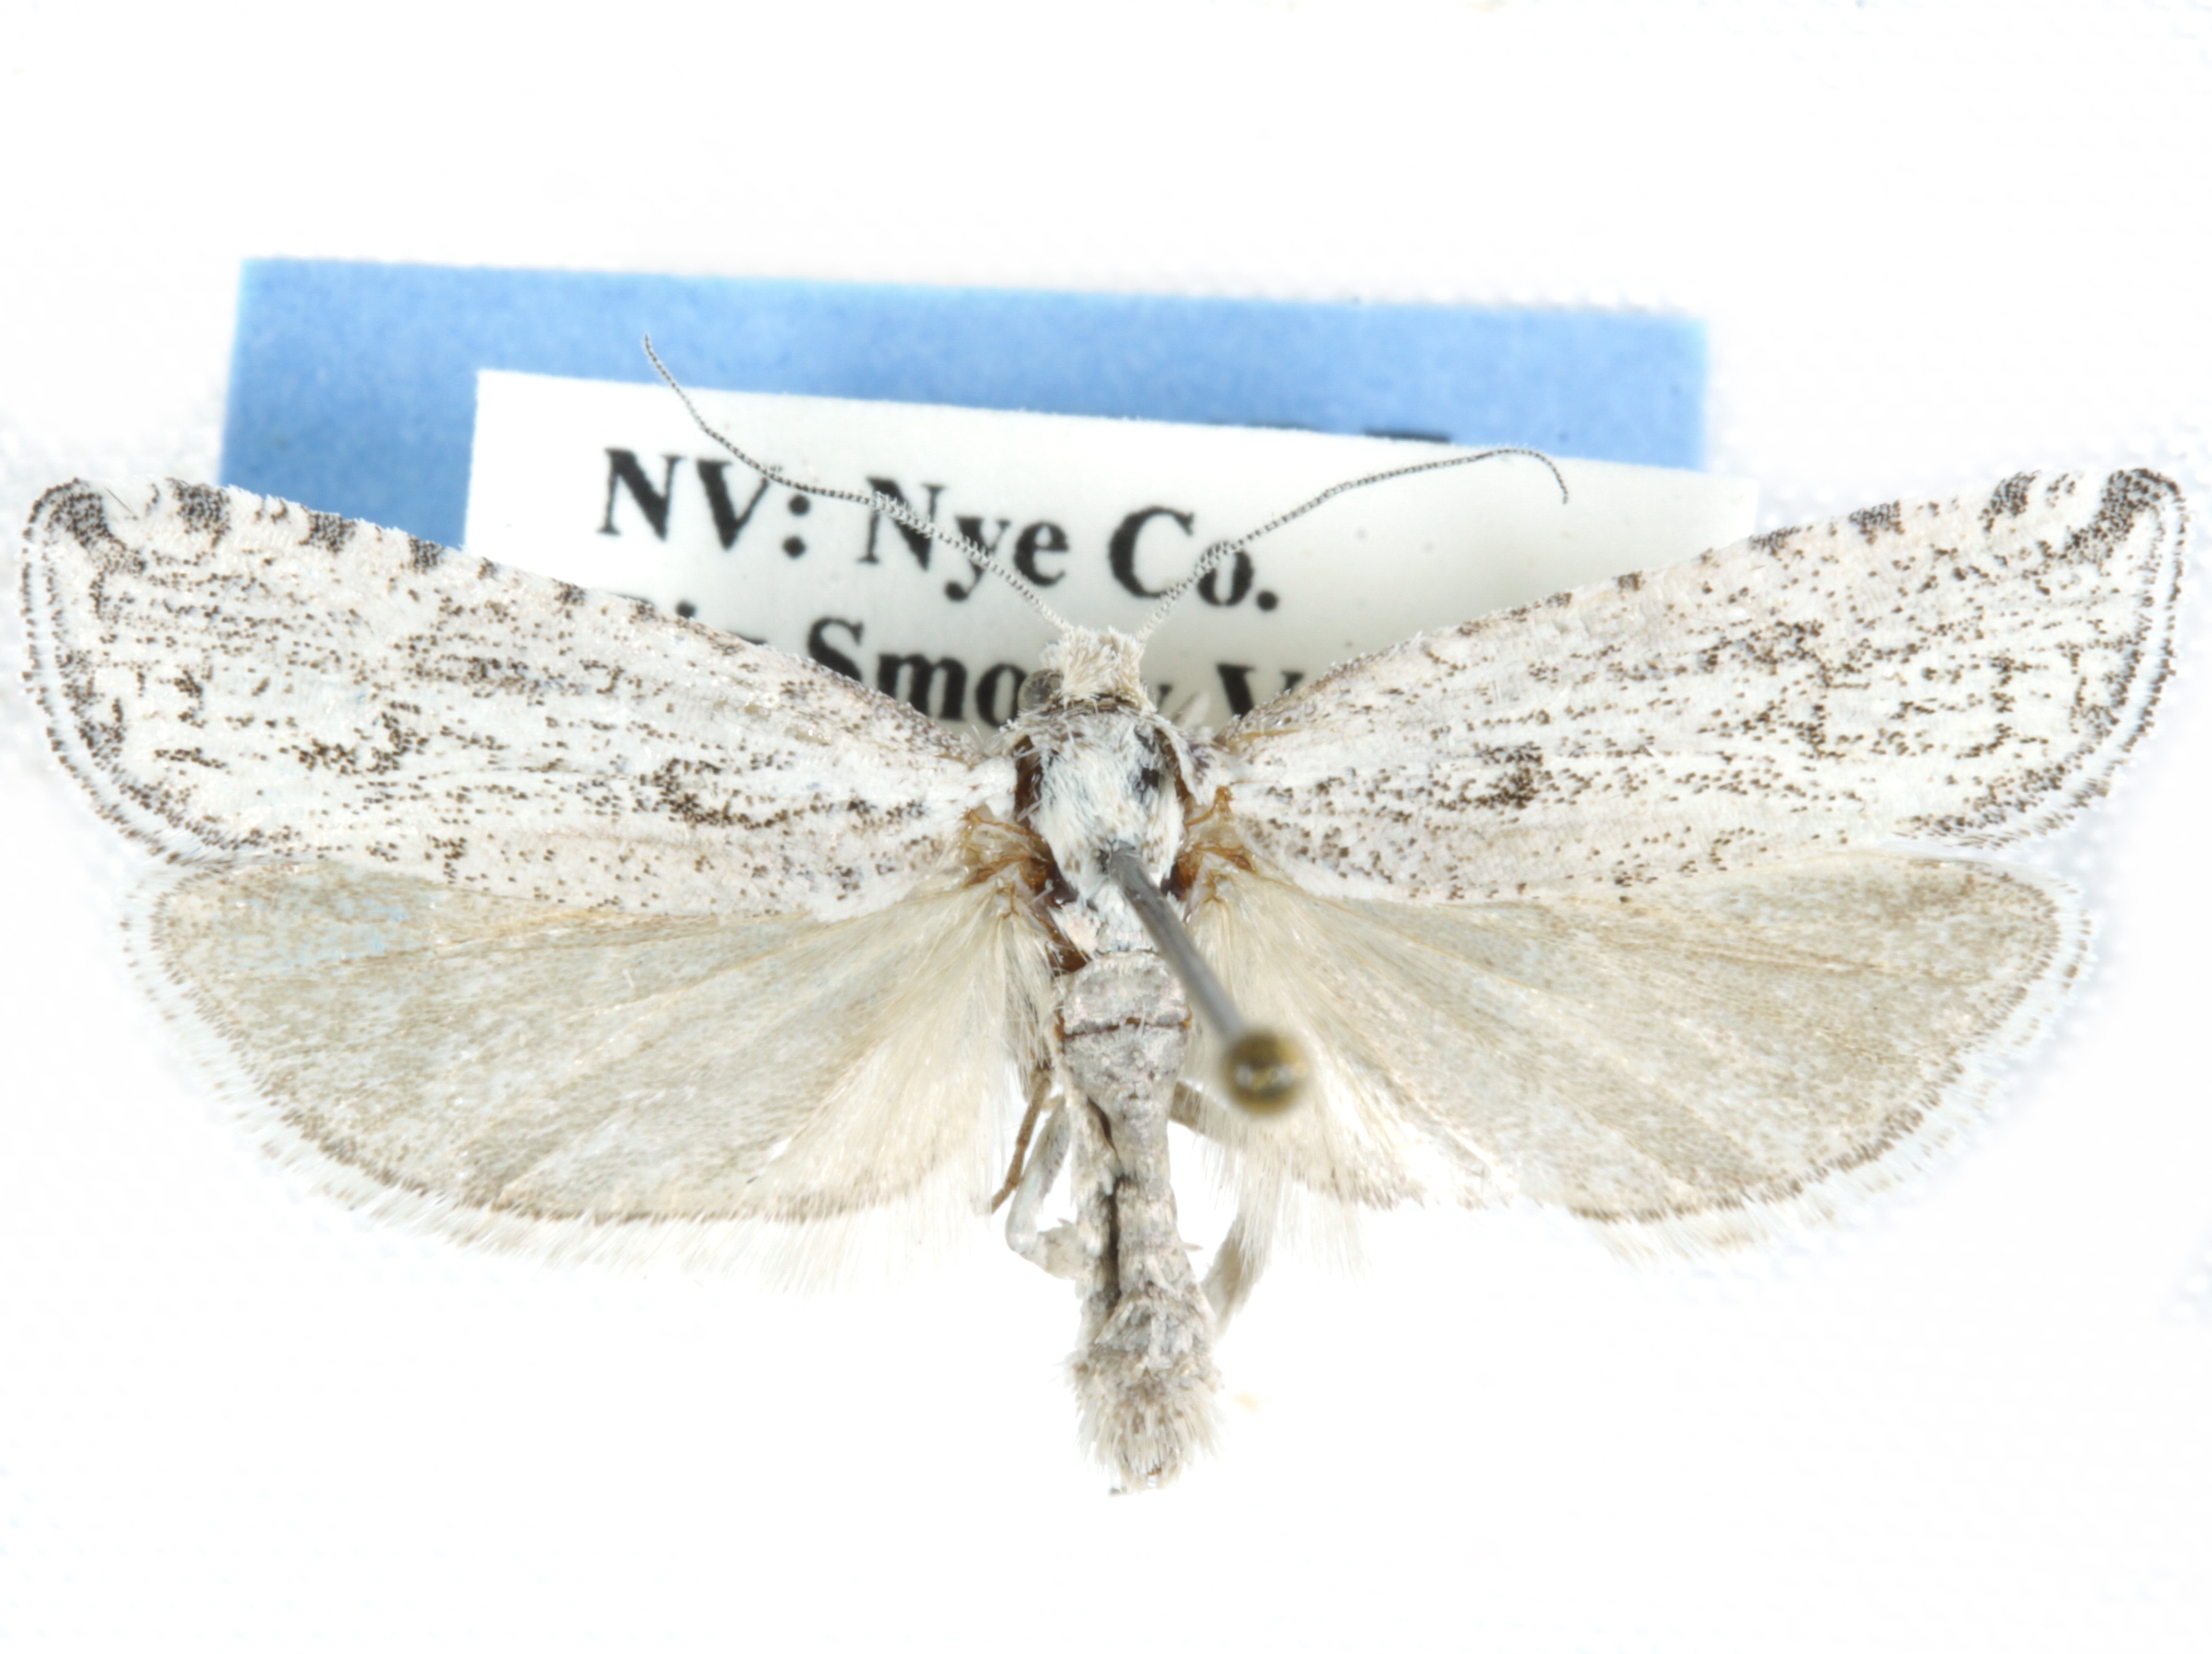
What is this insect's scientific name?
Pelochrista crabtreei
